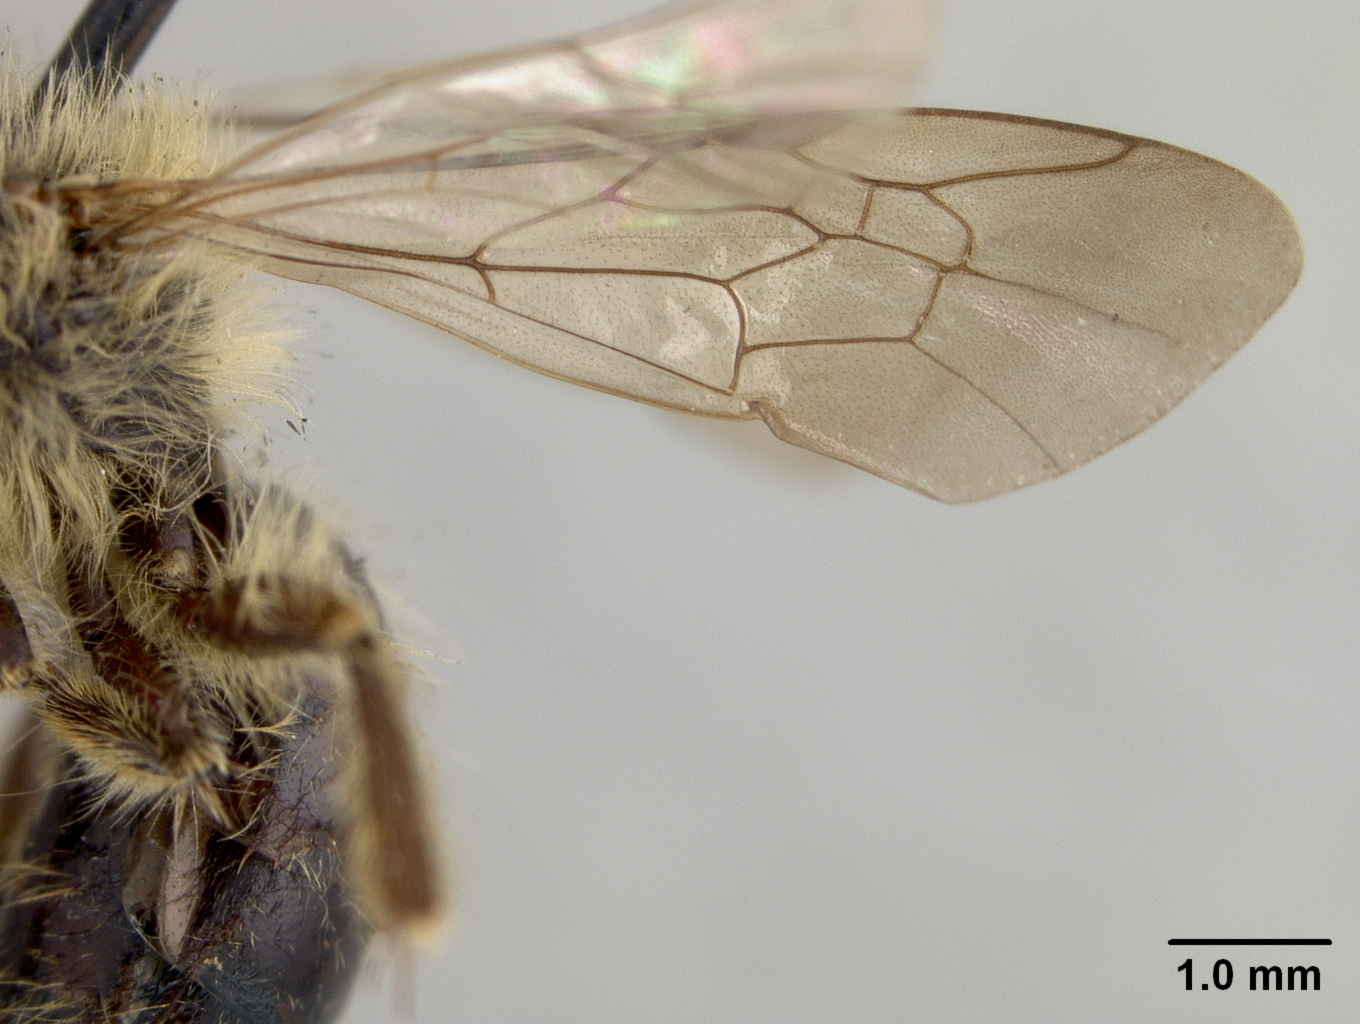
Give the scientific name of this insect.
Andrena leptanthi
